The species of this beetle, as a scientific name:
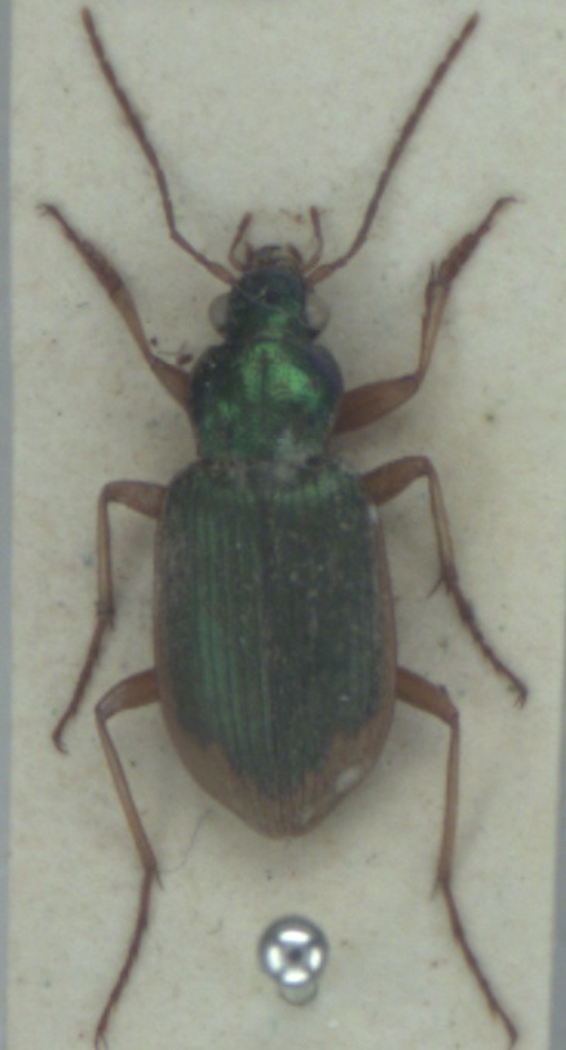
Chlaenius vestitus
